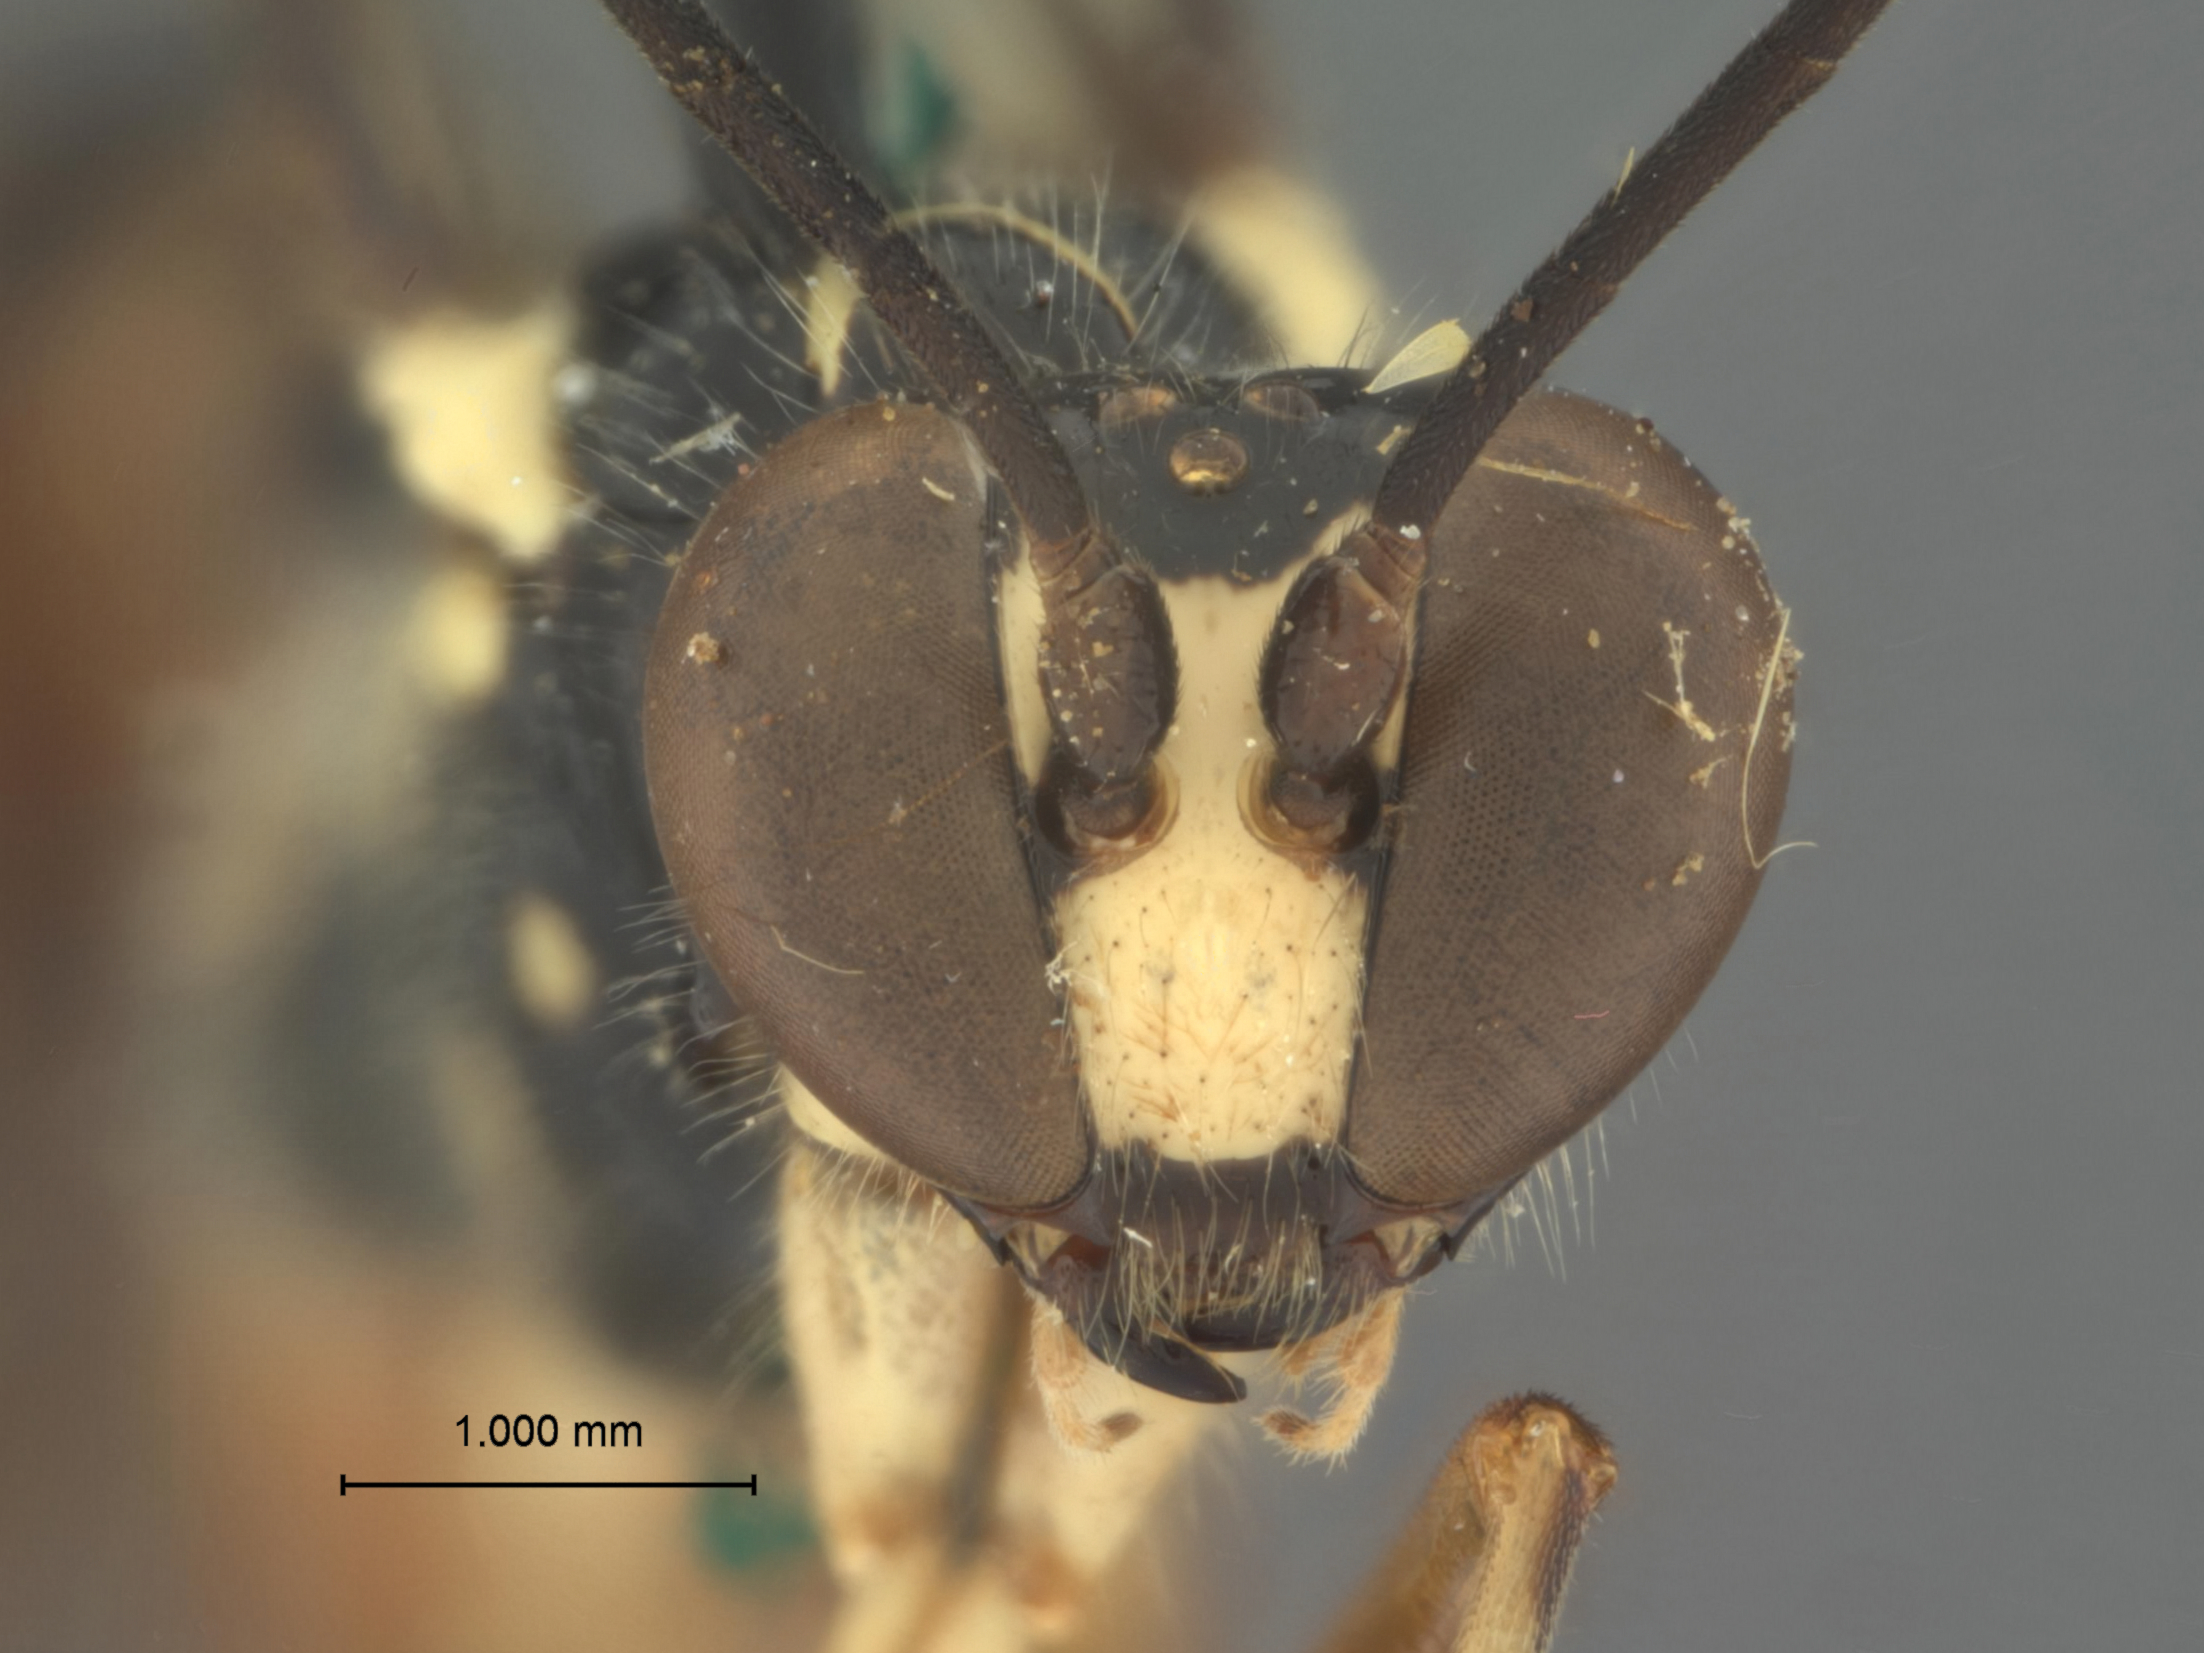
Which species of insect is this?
Eugalta victoria
